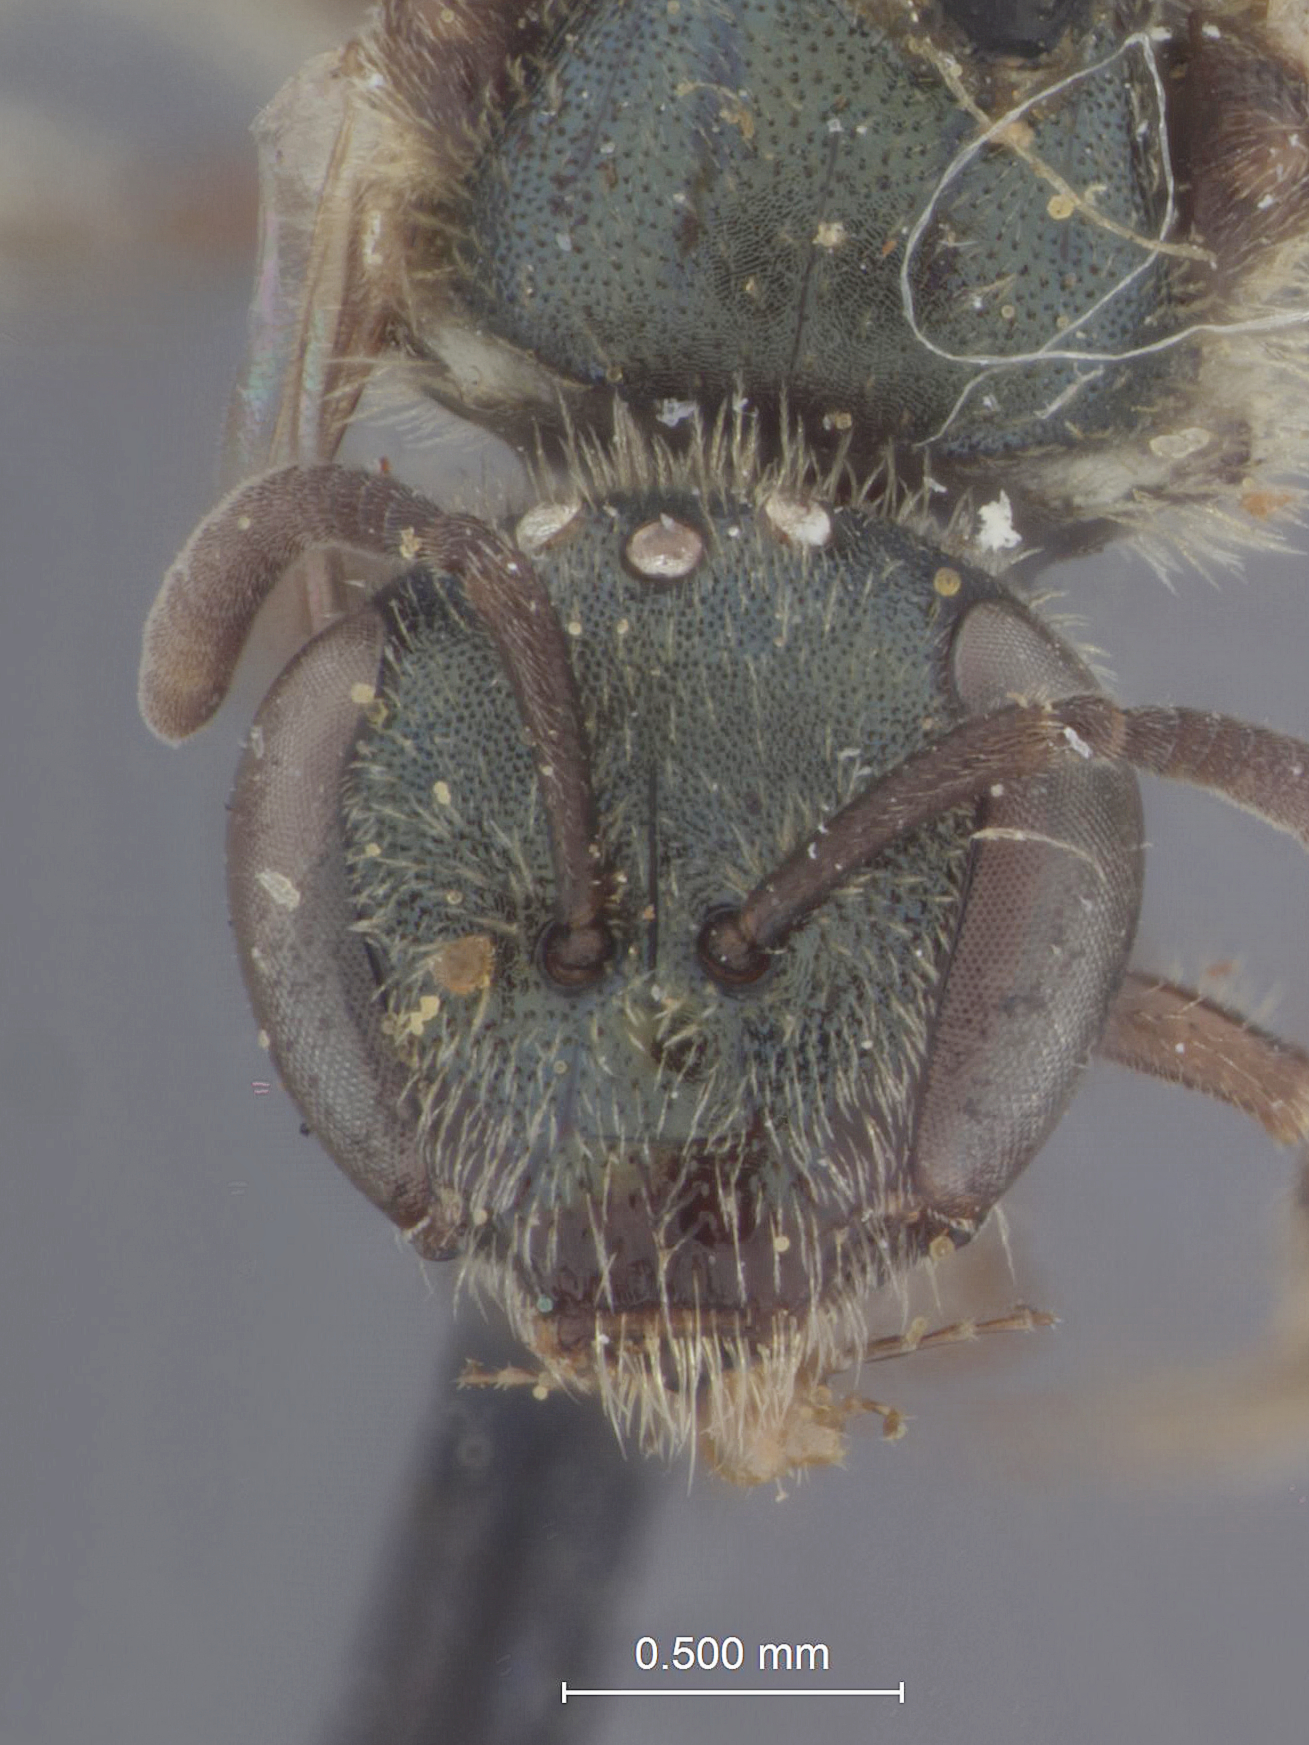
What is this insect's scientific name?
Halictus ellisiae
